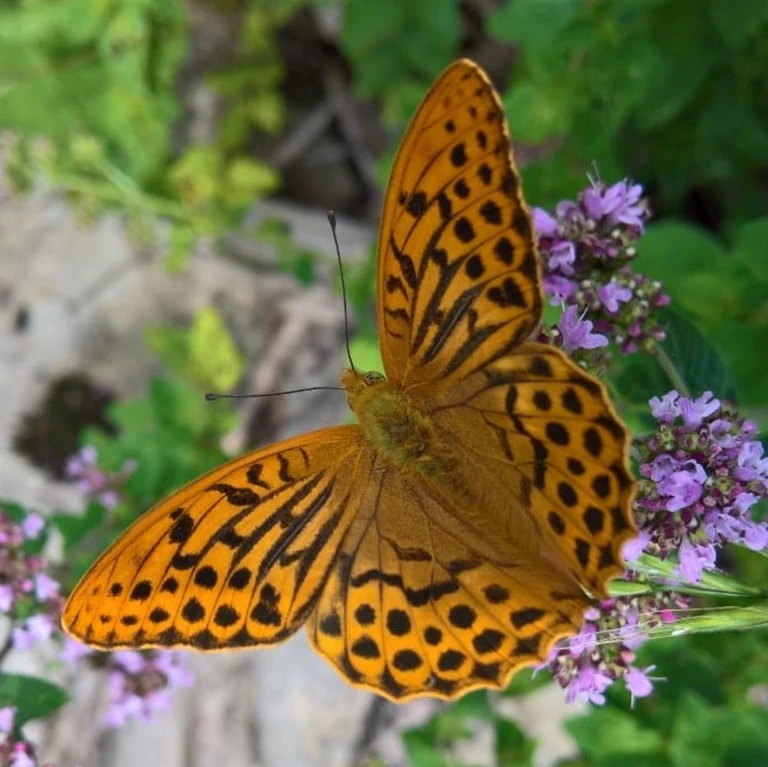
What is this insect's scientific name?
Argynnis paphia
